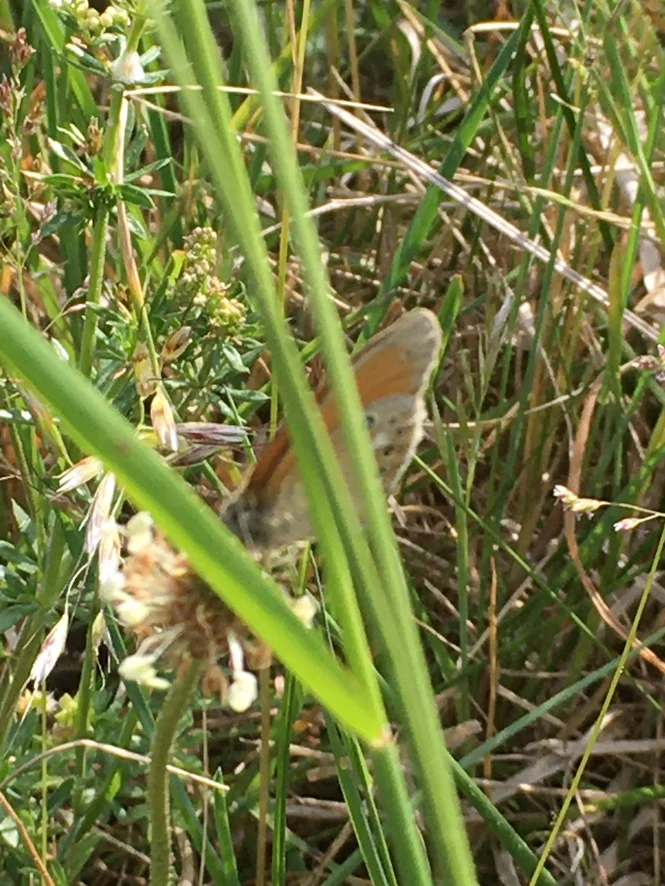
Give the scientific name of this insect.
Coenonympha glycerion (also Coenonympha iphis)
